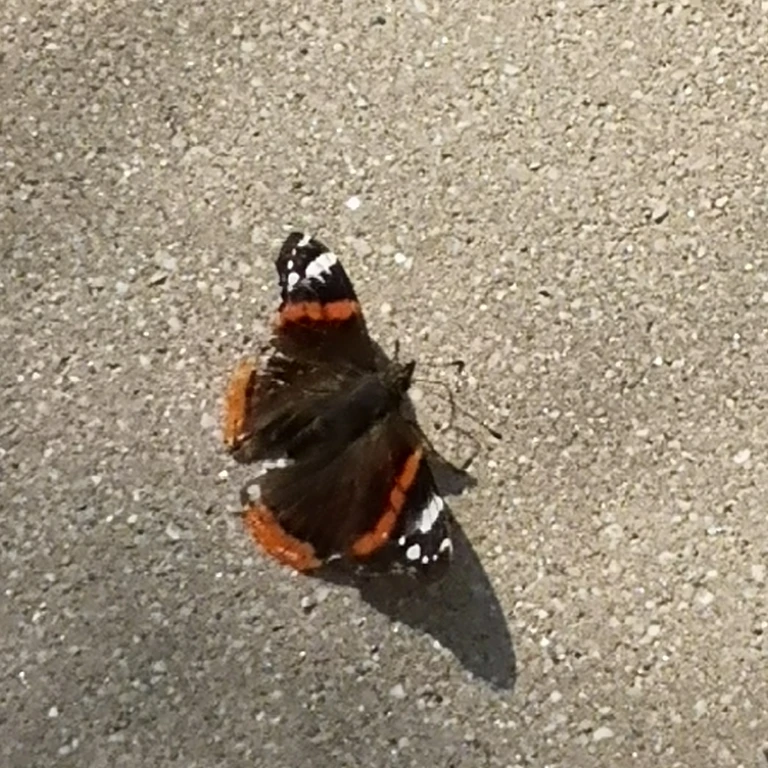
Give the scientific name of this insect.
Vanessa atalanta
